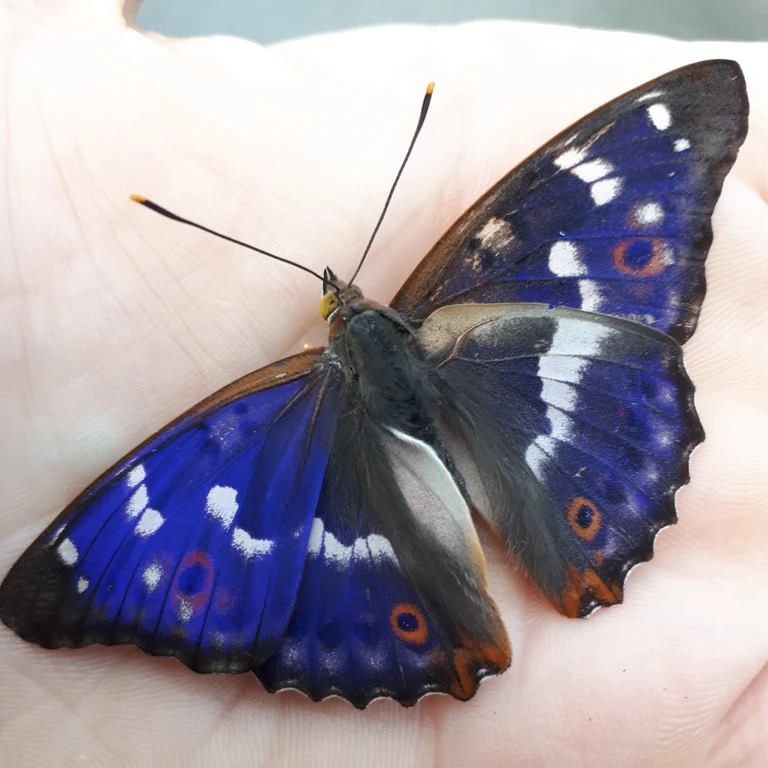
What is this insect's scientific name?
Apatura ilia
